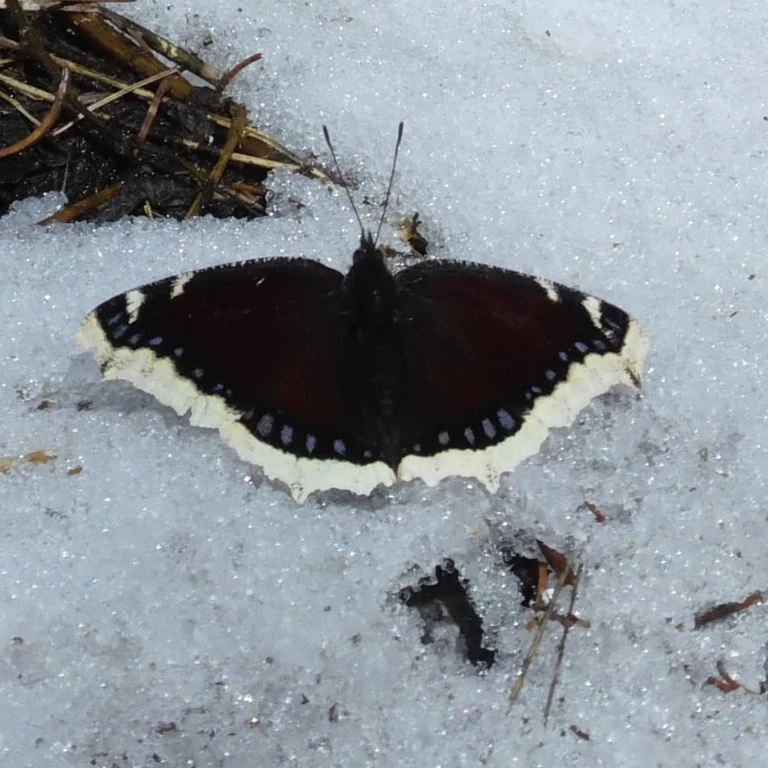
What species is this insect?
Nymphalis antiopa
